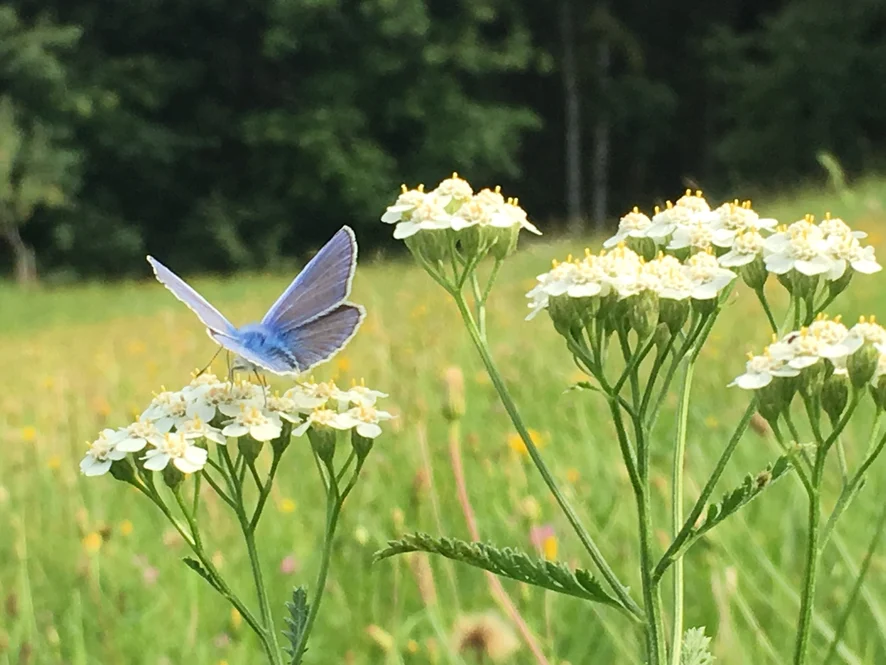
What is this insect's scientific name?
Polyommatus icarus
